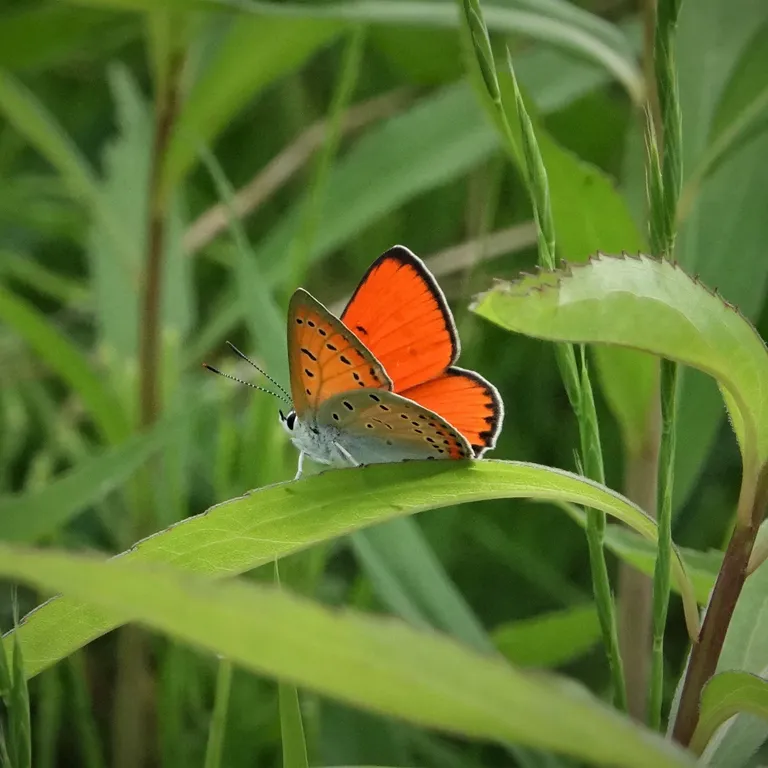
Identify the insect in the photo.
Lycaena dispar
